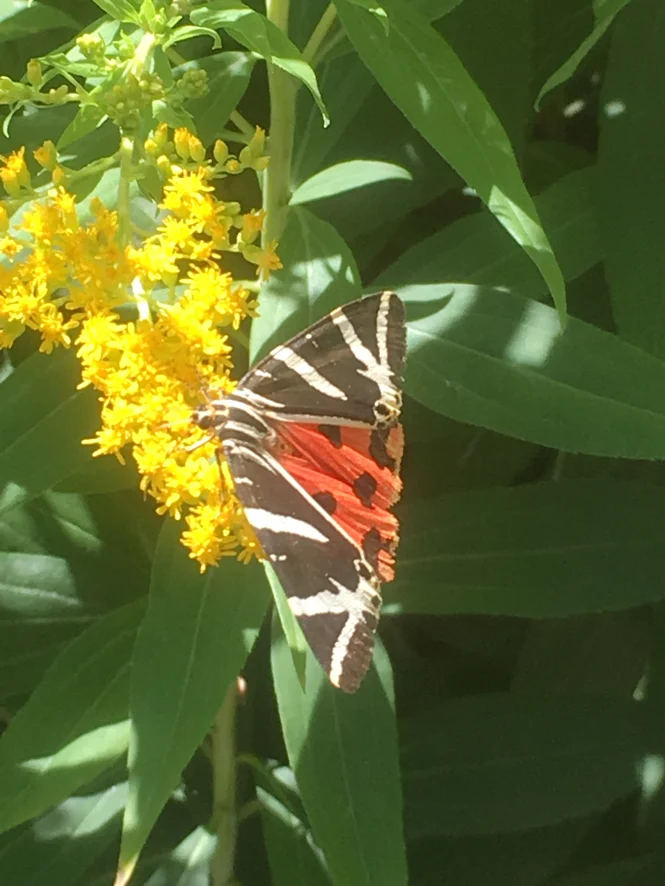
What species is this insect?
Euplagia quadripunctaria
